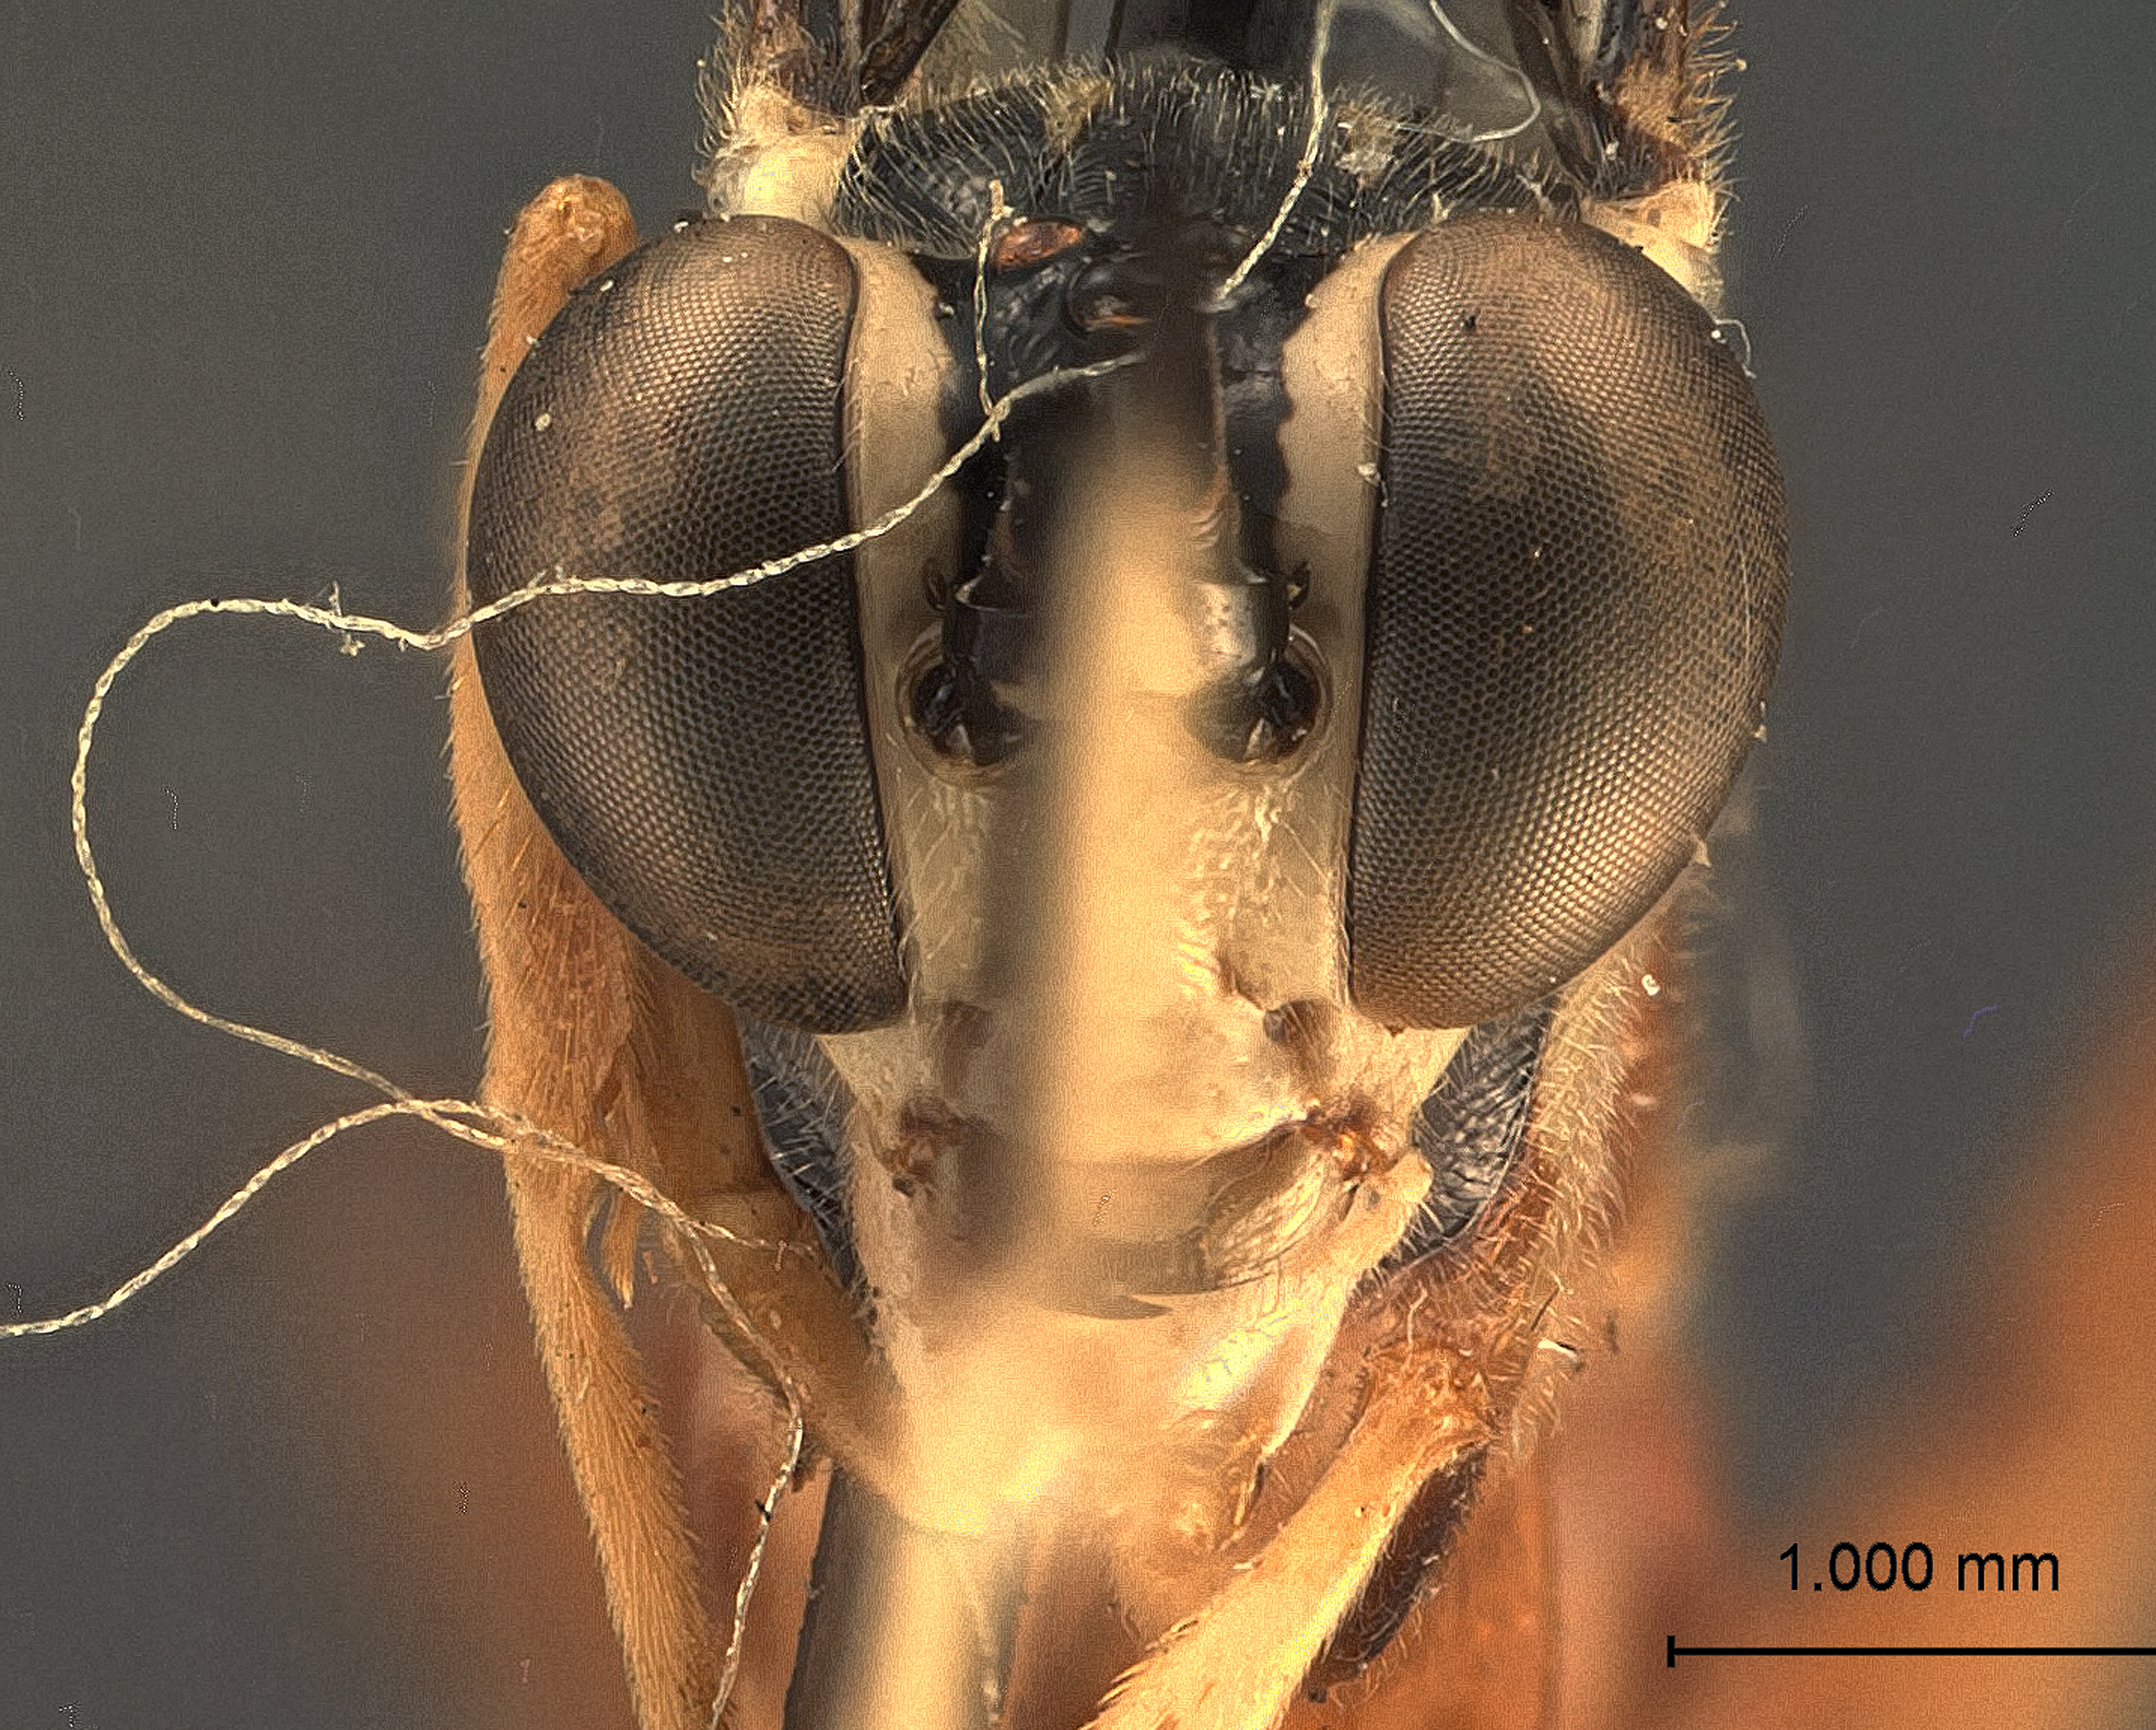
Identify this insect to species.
Exetastes dichrous
